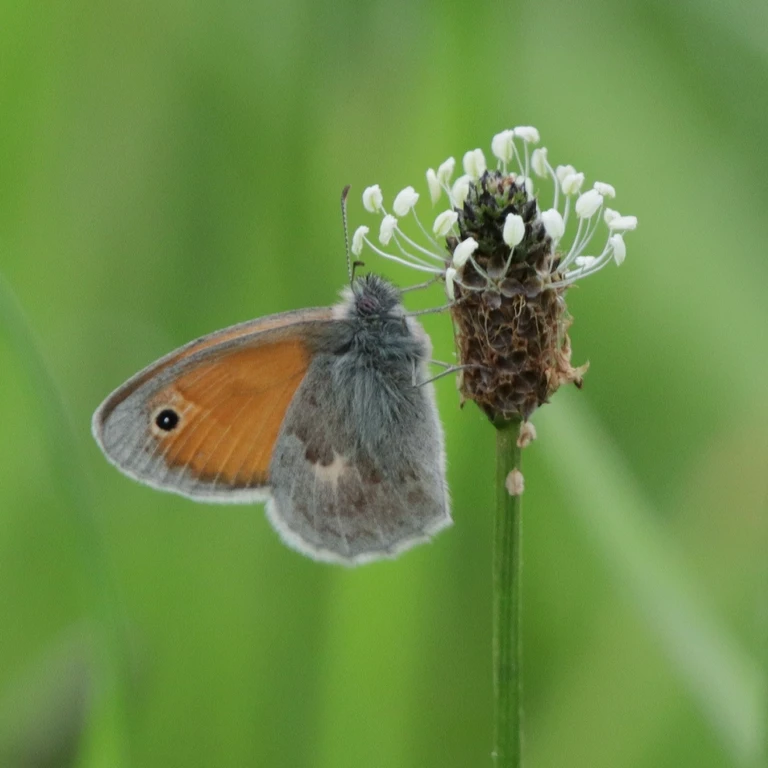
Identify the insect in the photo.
Coenonympha pamphilus
